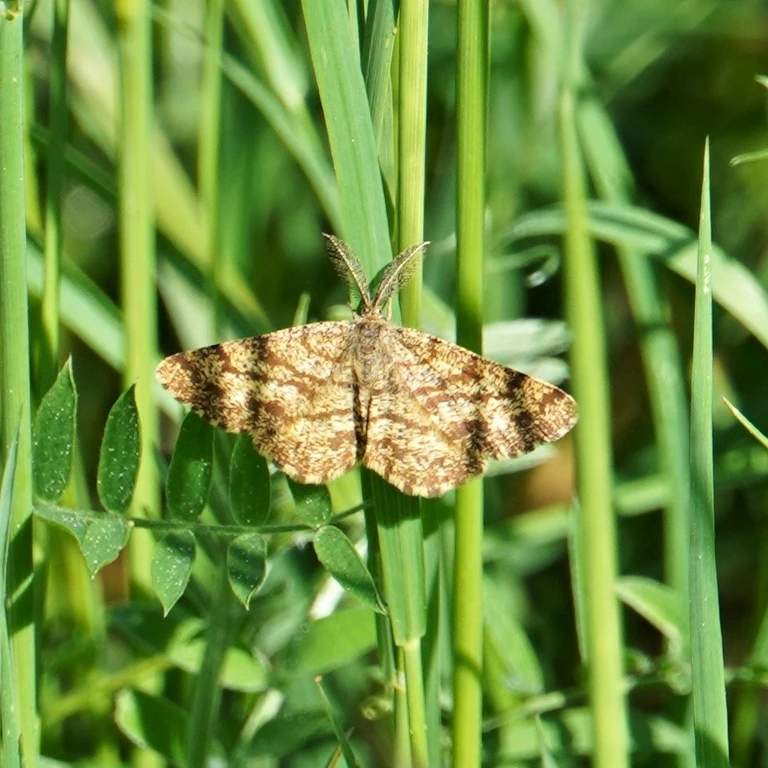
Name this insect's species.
Ematurga atomaria
